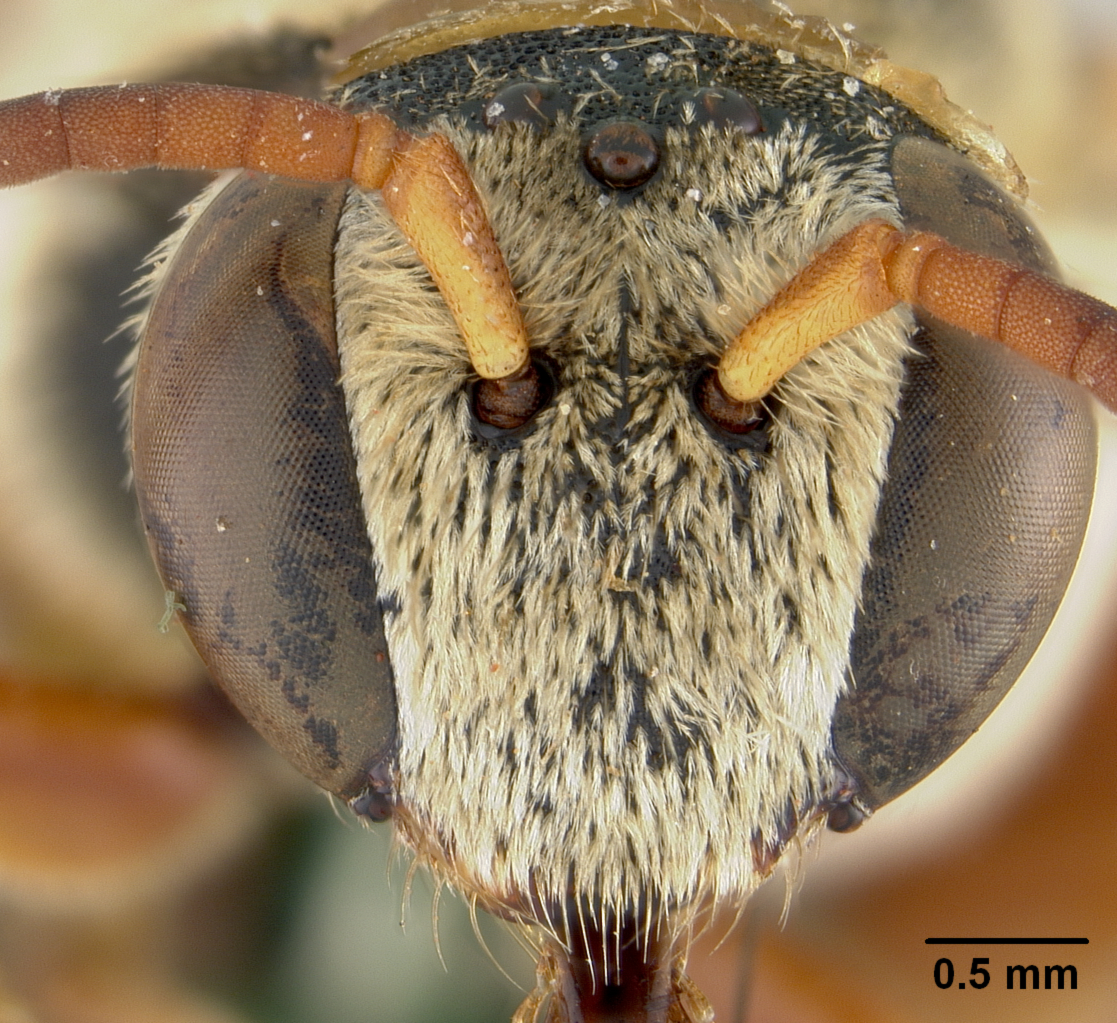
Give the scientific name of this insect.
Nomia histrionica
